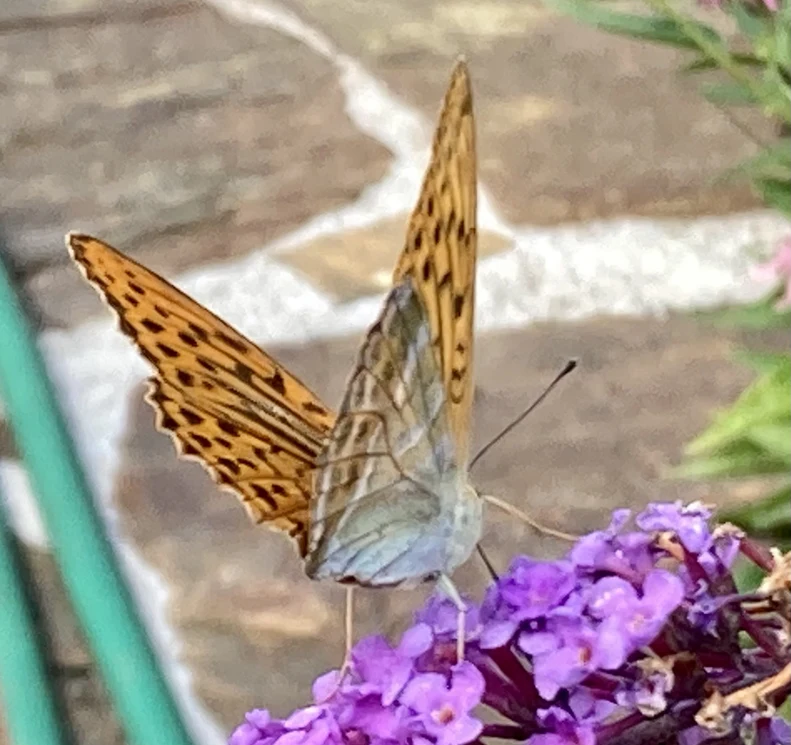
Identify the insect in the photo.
Argynnis paphia
